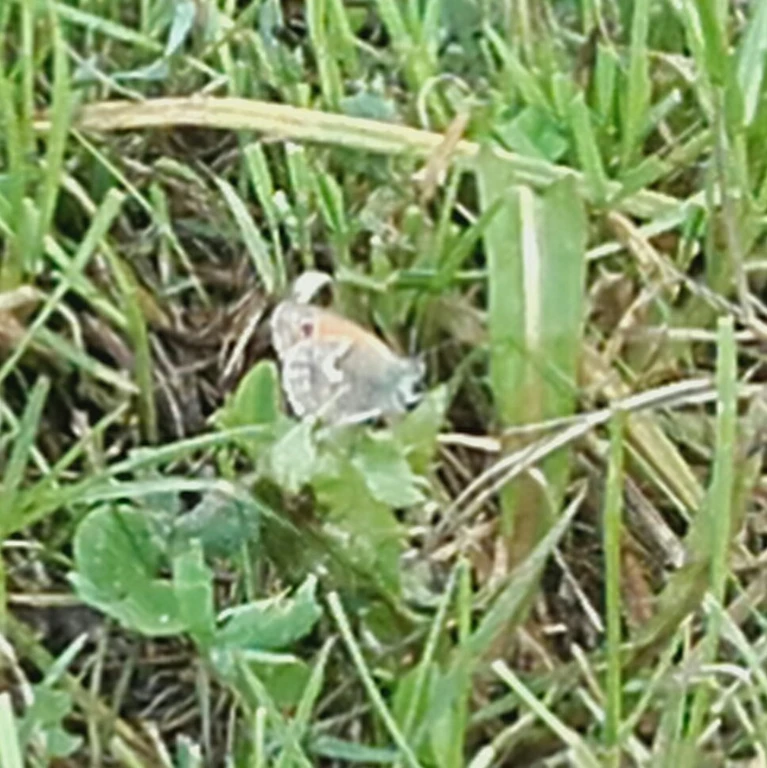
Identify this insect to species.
Coenonympha pamphilus
